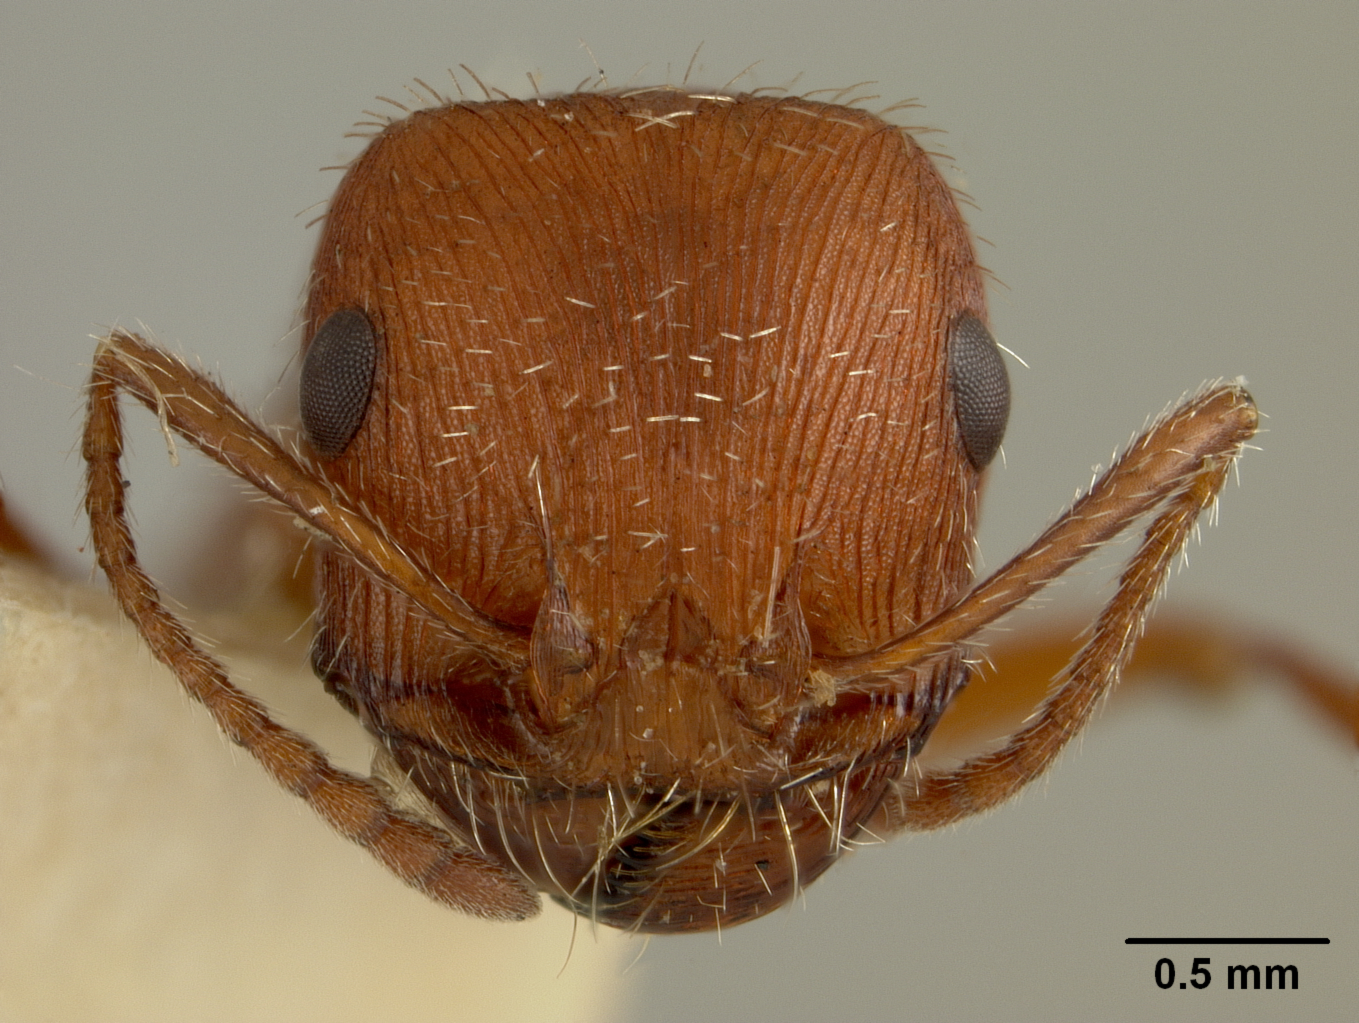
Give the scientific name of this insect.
Pogonomyrmex occidentalis
